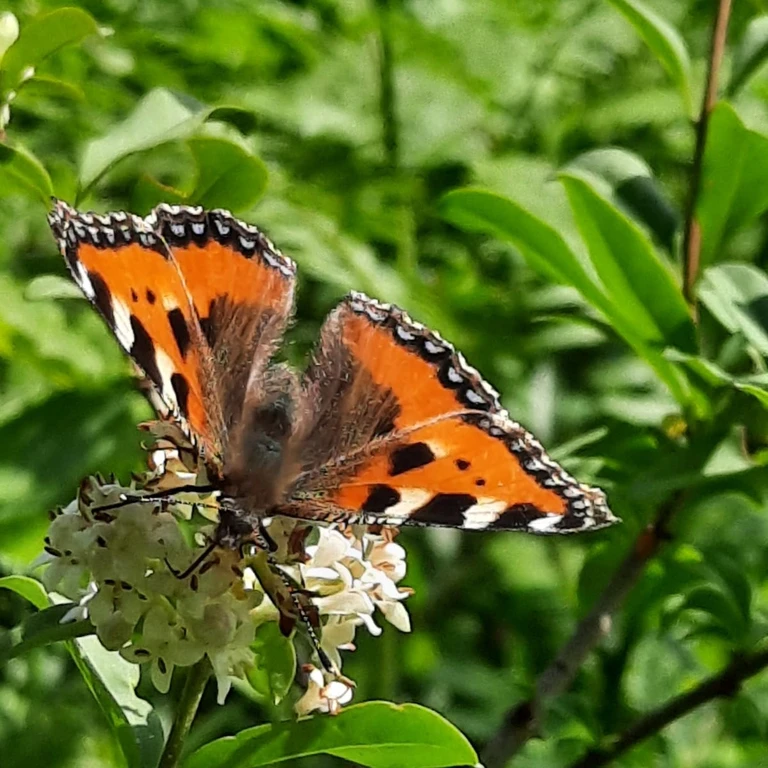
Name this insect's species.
Aglais urticae
